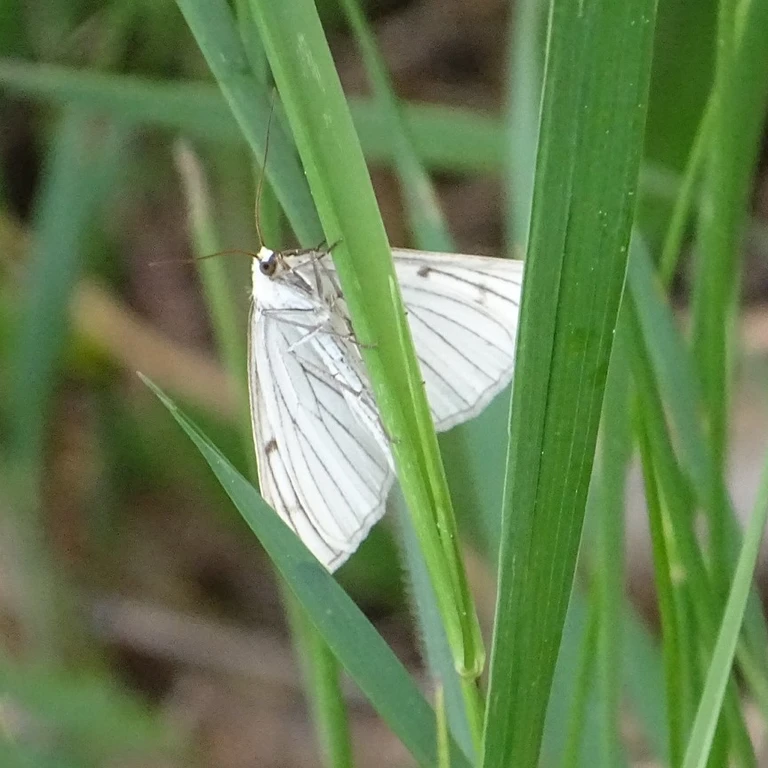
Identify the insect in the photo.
Siona lineata
